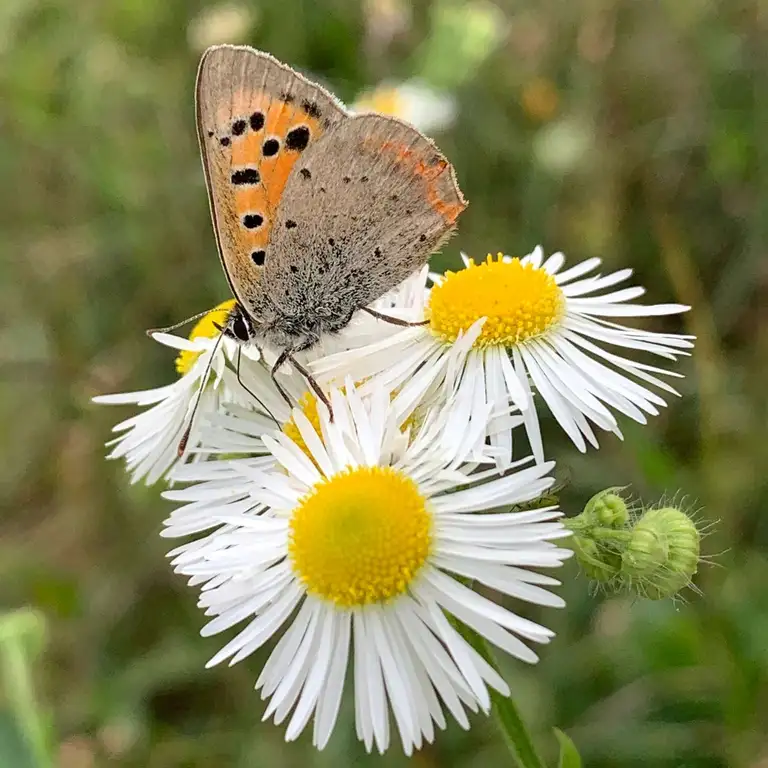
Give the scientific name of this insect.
Lycaena phlaeas
